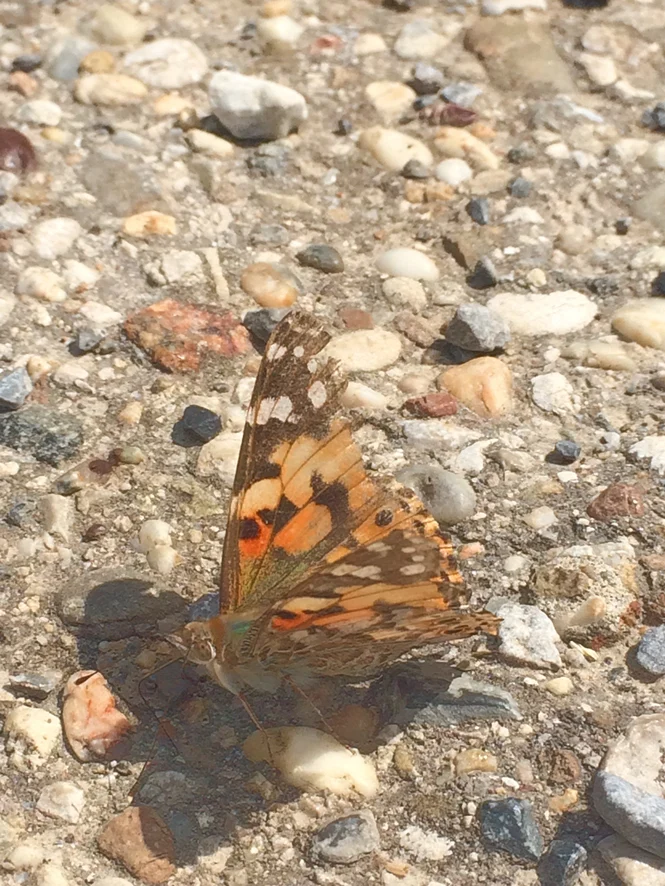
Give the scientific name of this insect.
Vanessa cardui
